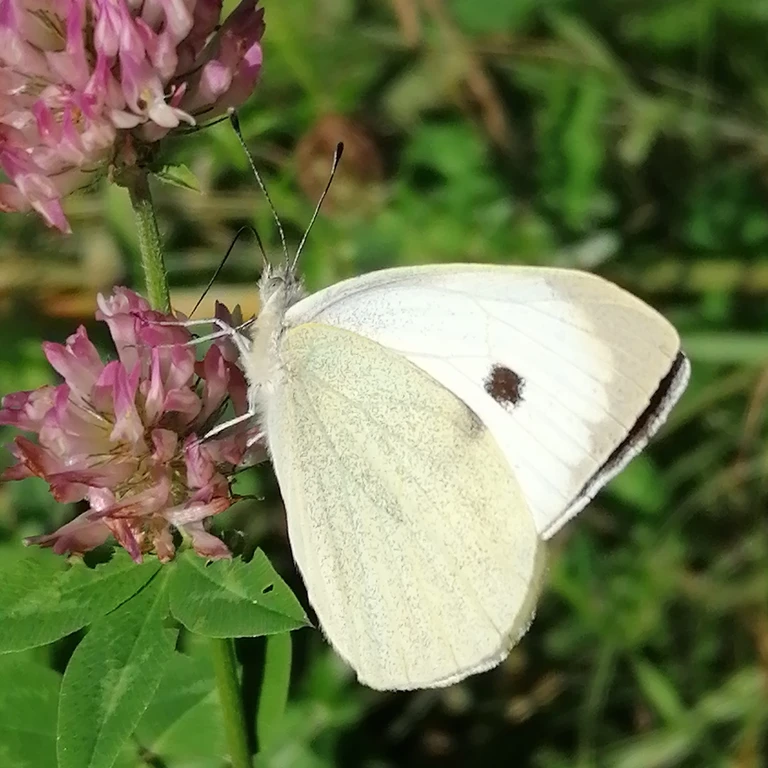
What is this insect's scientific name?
Pieris brassicae
